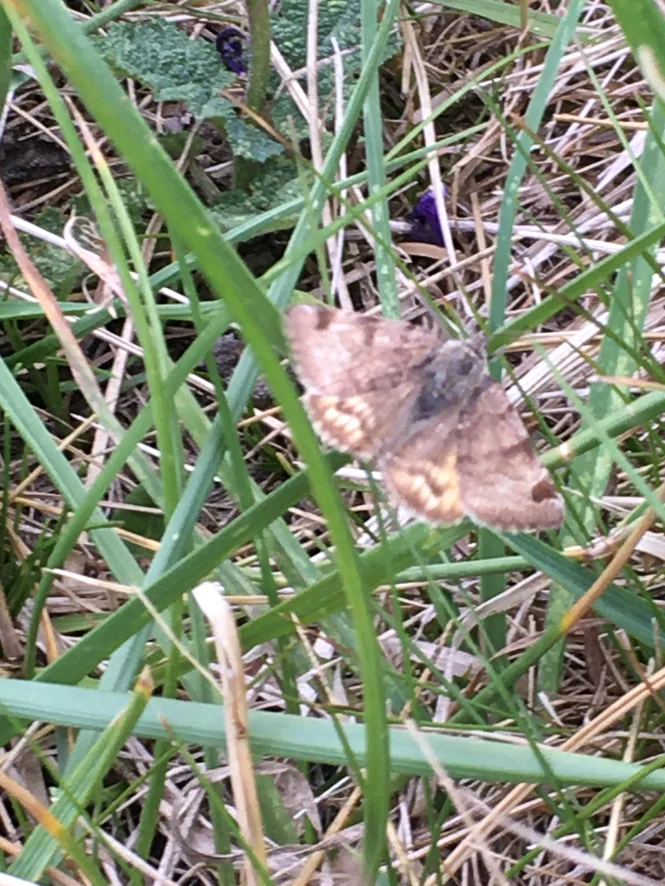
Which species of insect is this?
Euclidia glyphica
